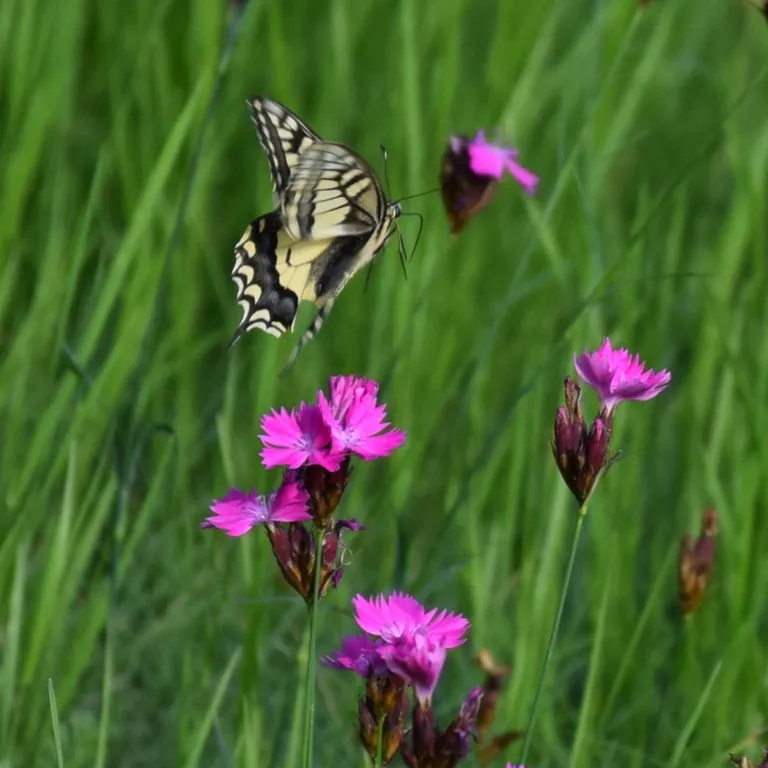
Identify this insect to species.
Papilio machaon
